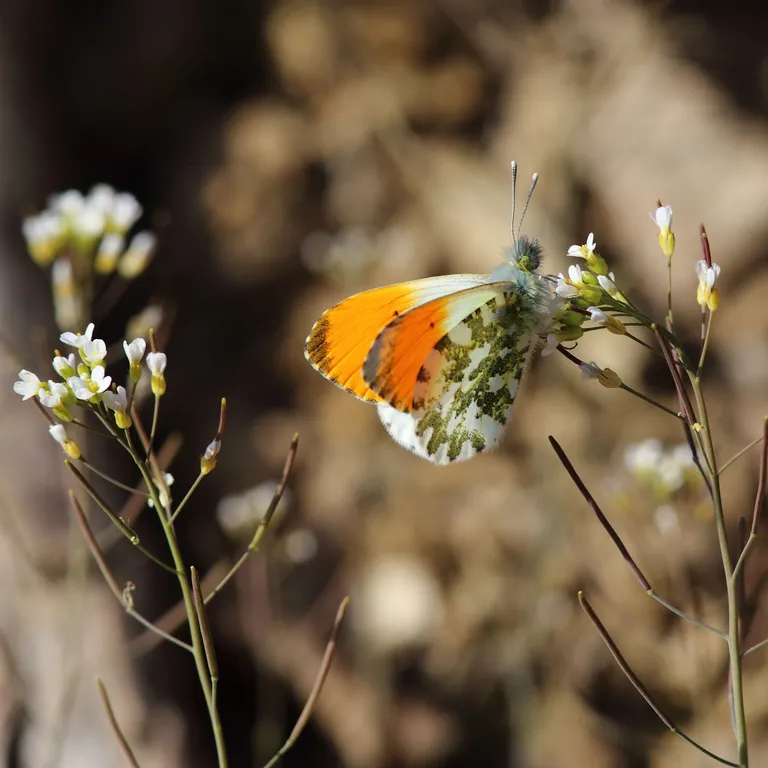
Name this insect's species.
Anthocharis cardamines
